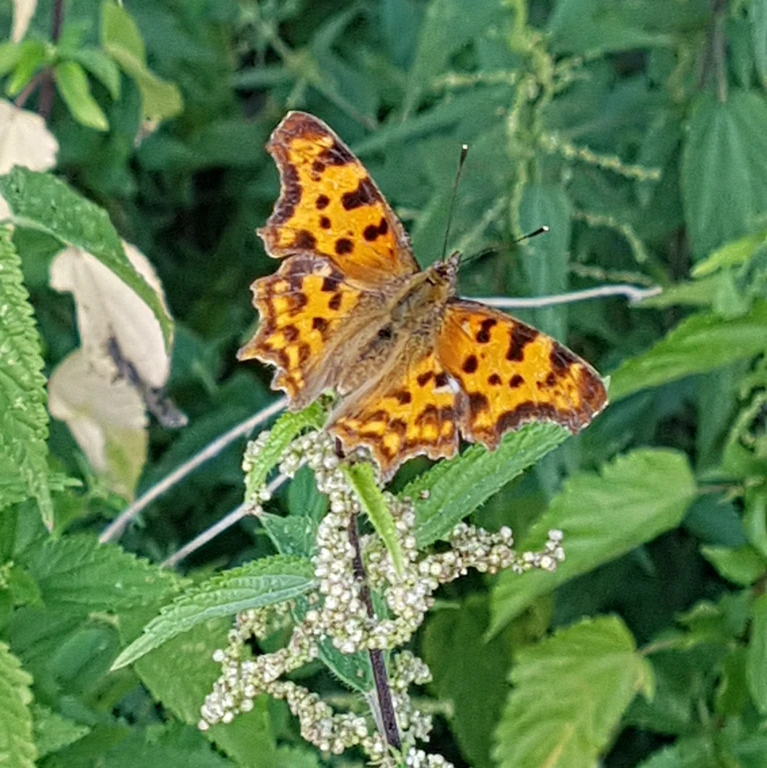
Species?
Polygonia c-album
